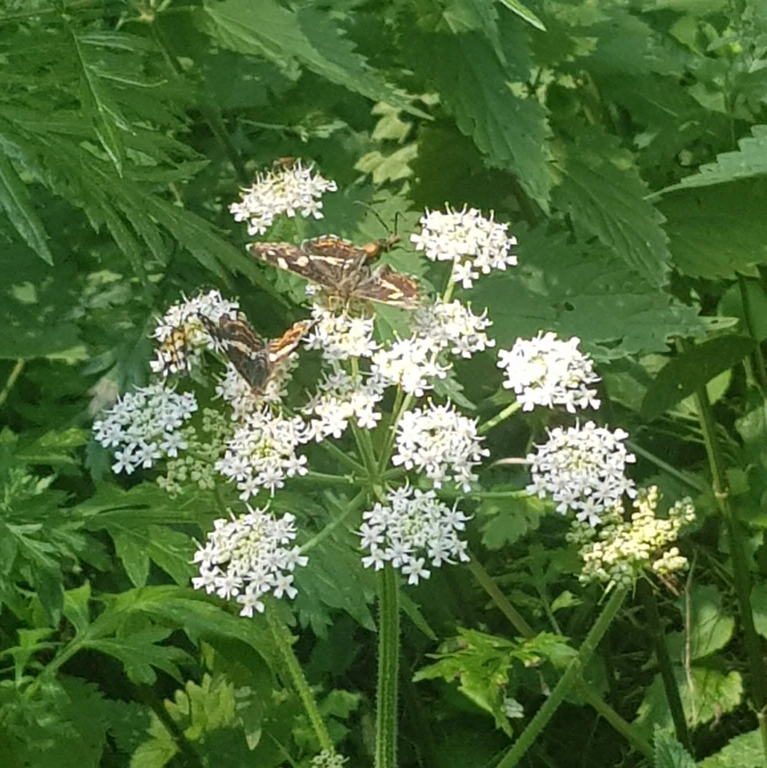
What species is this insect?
Araschnia levana
